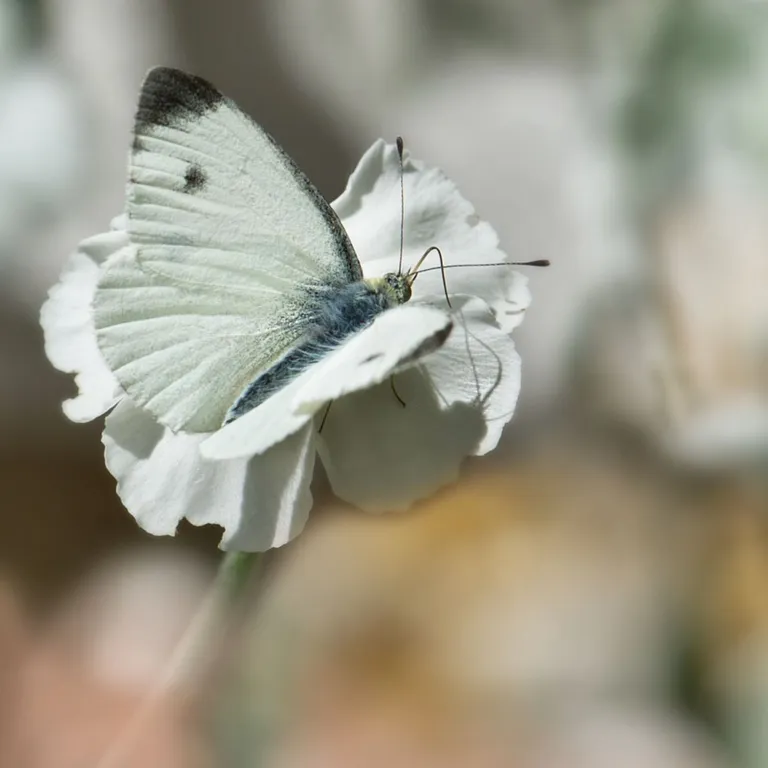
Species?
Pieris mannii
